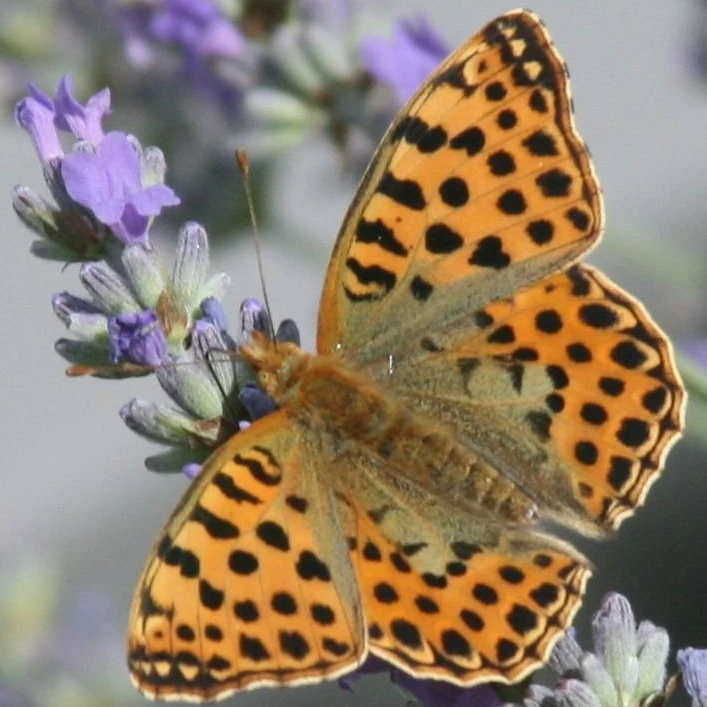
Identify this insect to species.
Issoria lathonia
